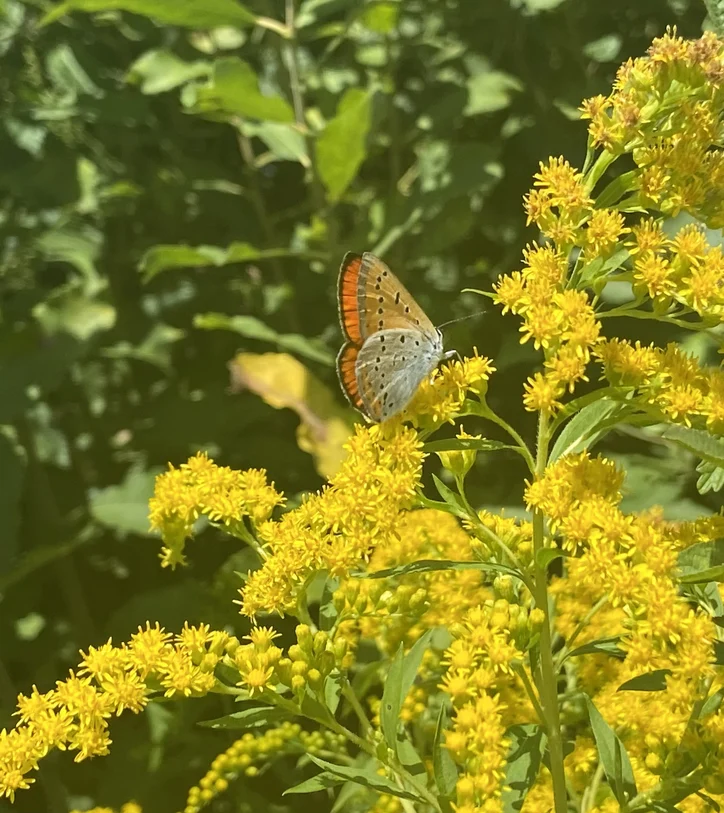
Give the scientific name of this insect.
Lycaena dispar
